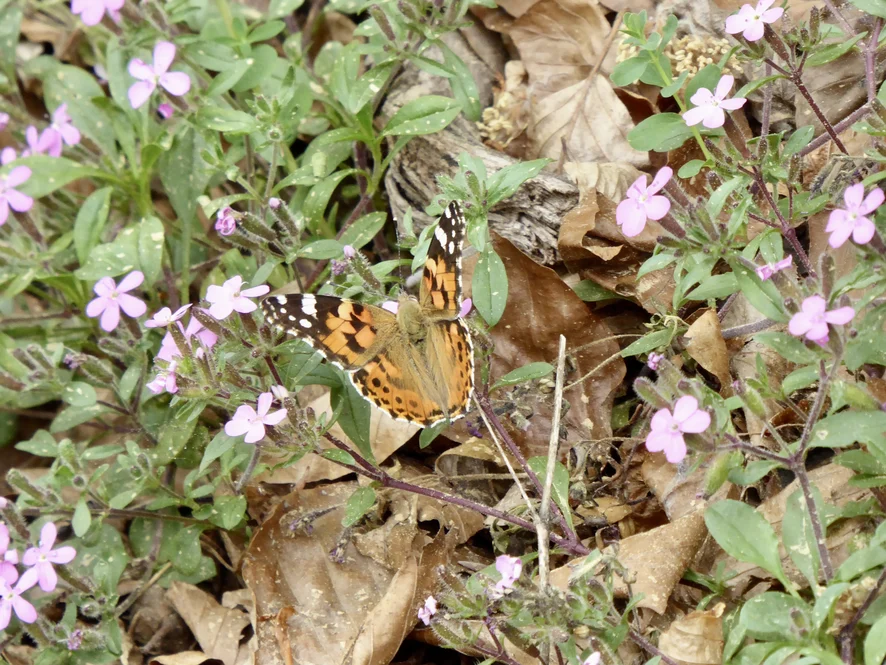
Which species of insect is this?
Vanessa cardui
